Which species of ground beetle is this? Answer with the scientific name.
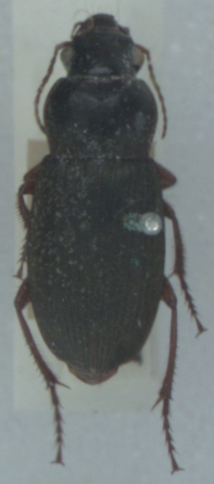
Harpalus rufipes
